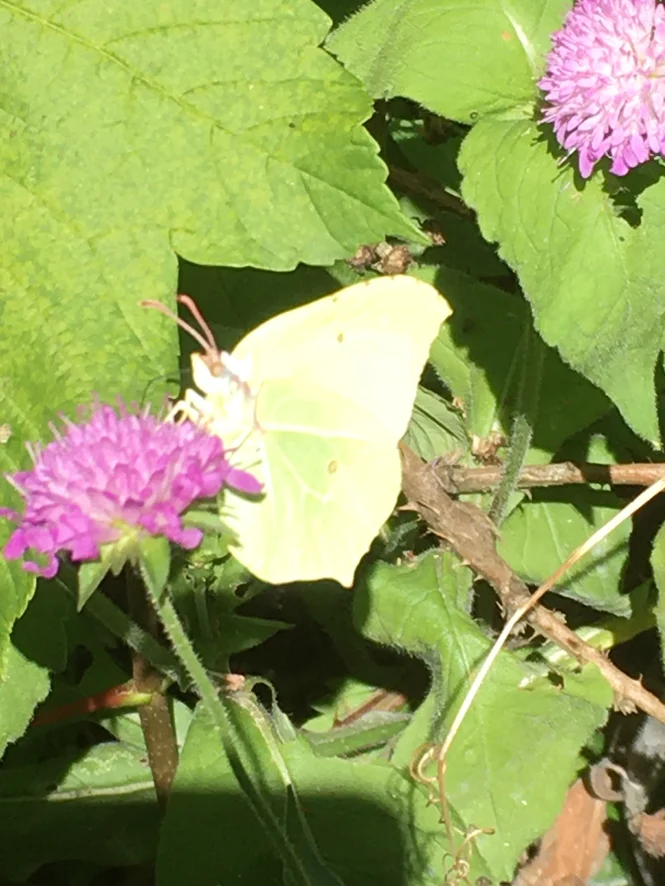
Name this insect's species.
Gonepteryx rhamni
